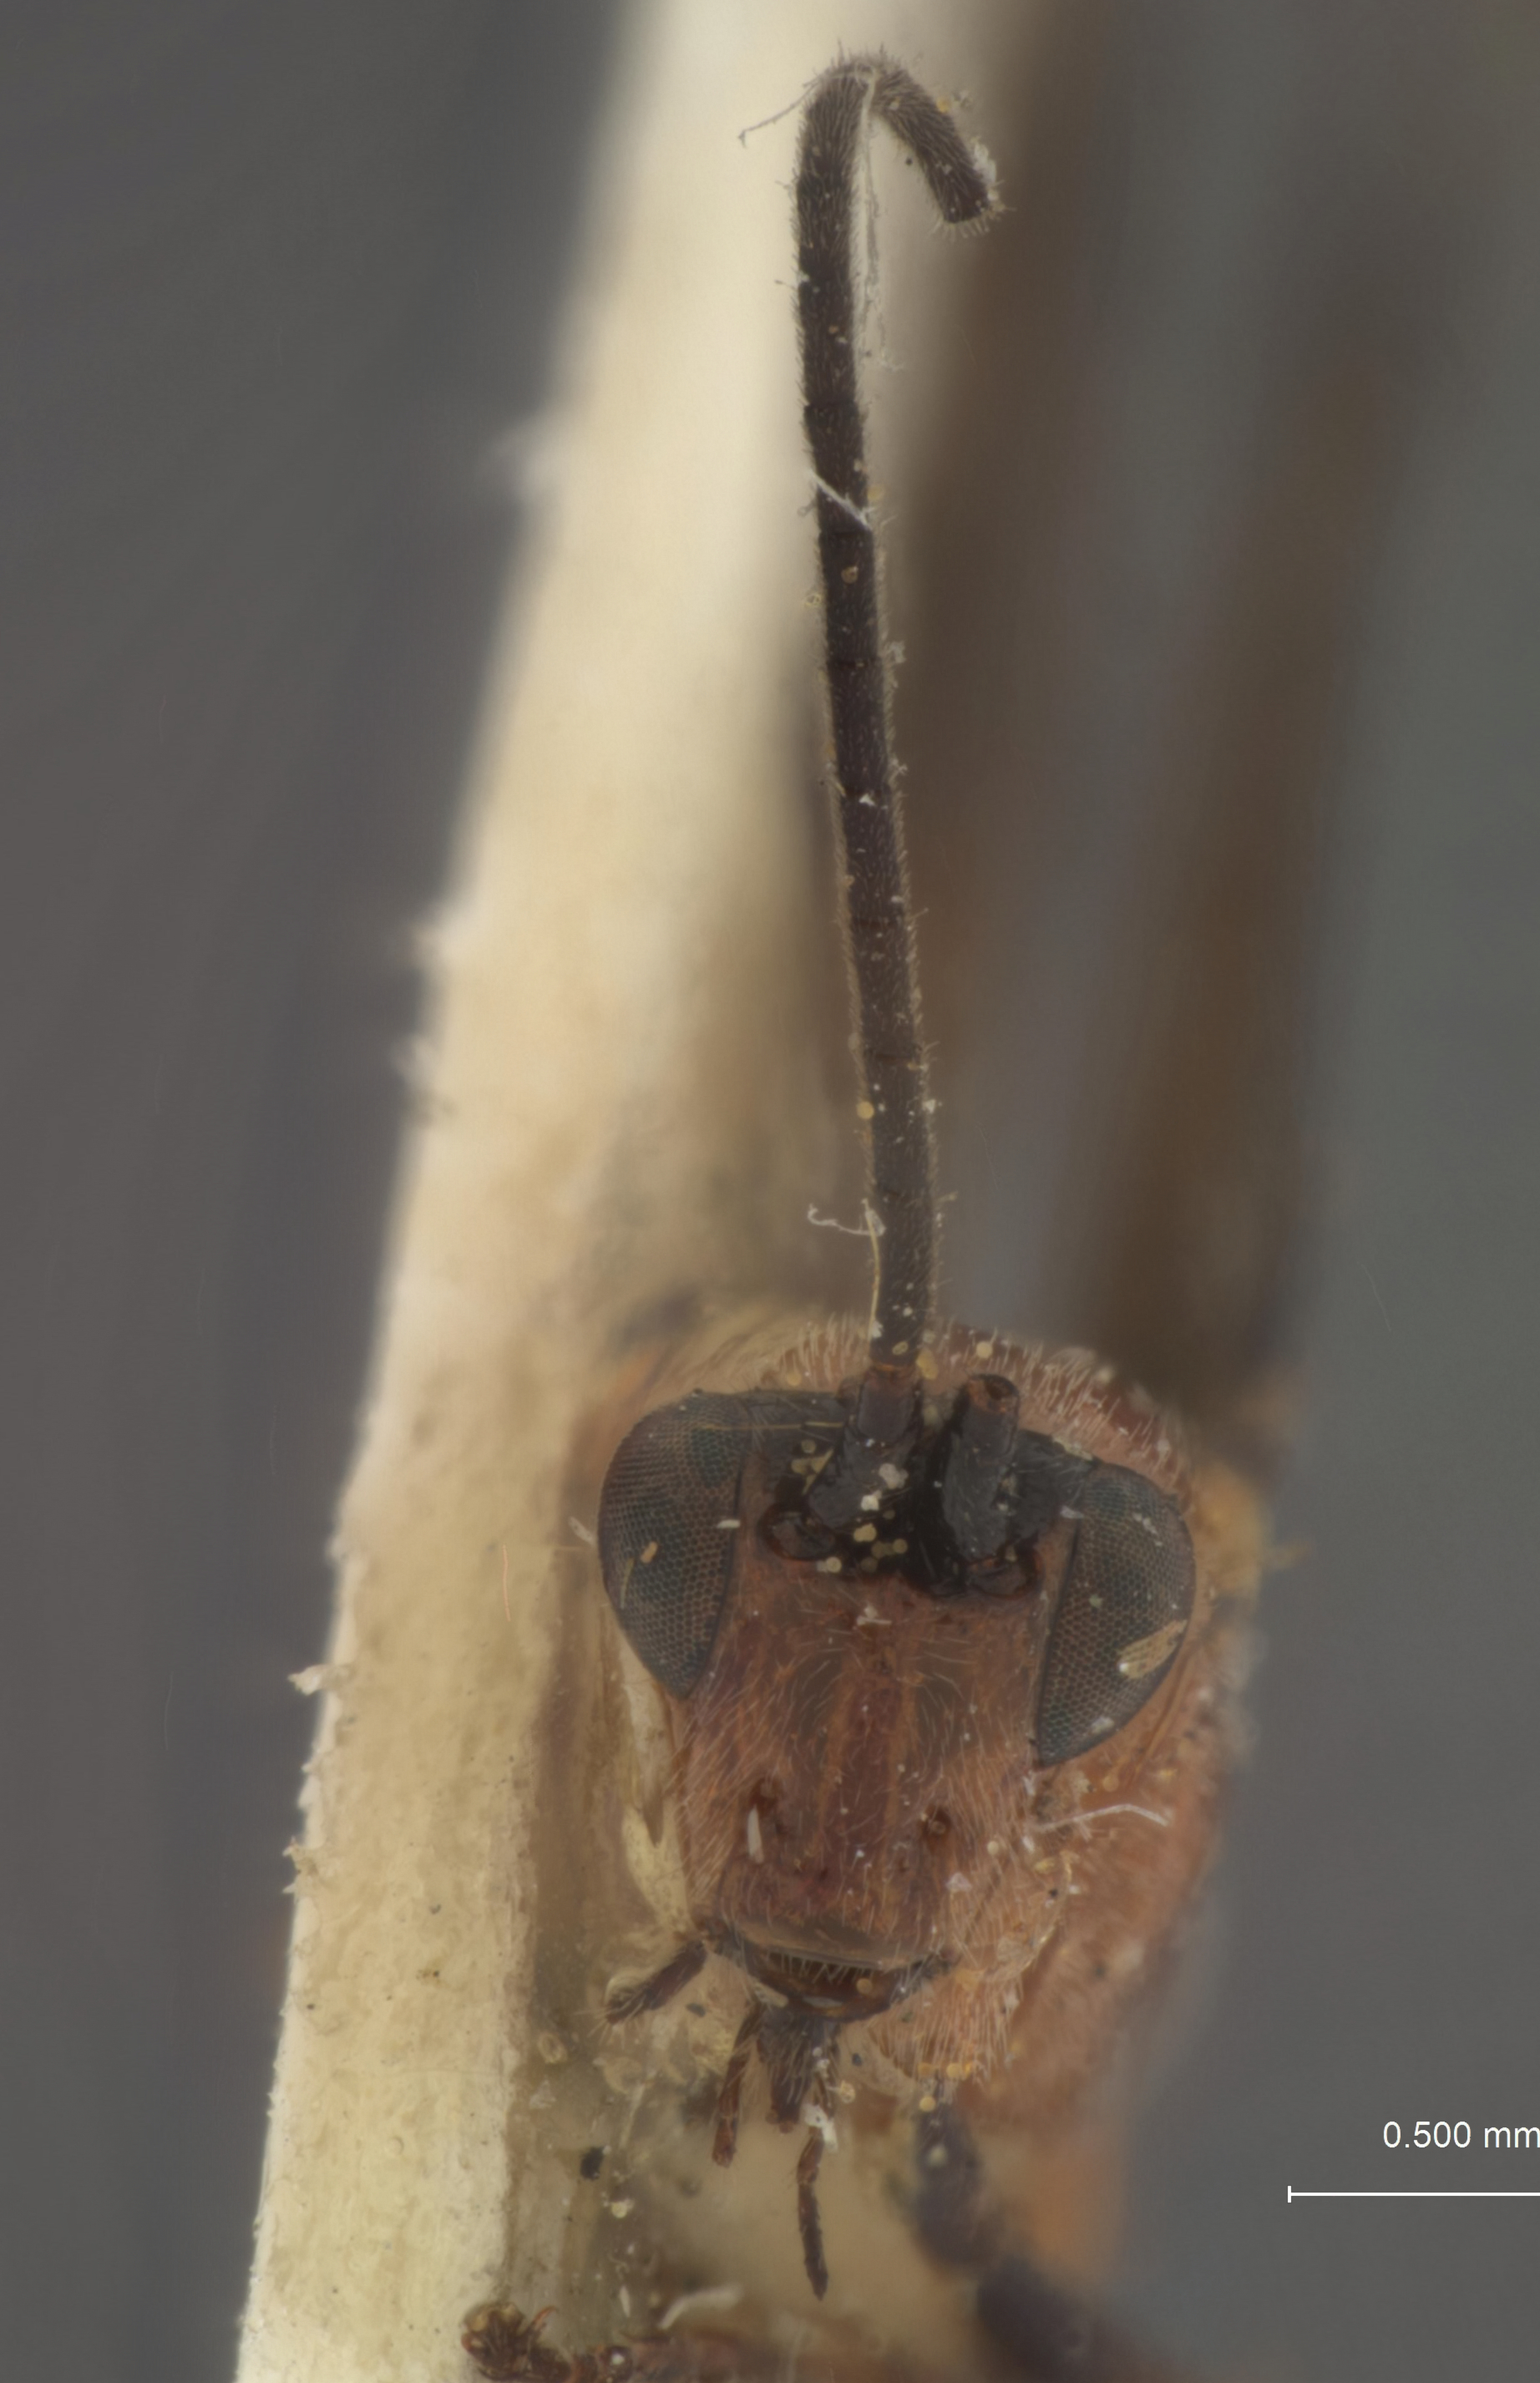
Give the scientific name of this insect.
Bracon brandfordensis
